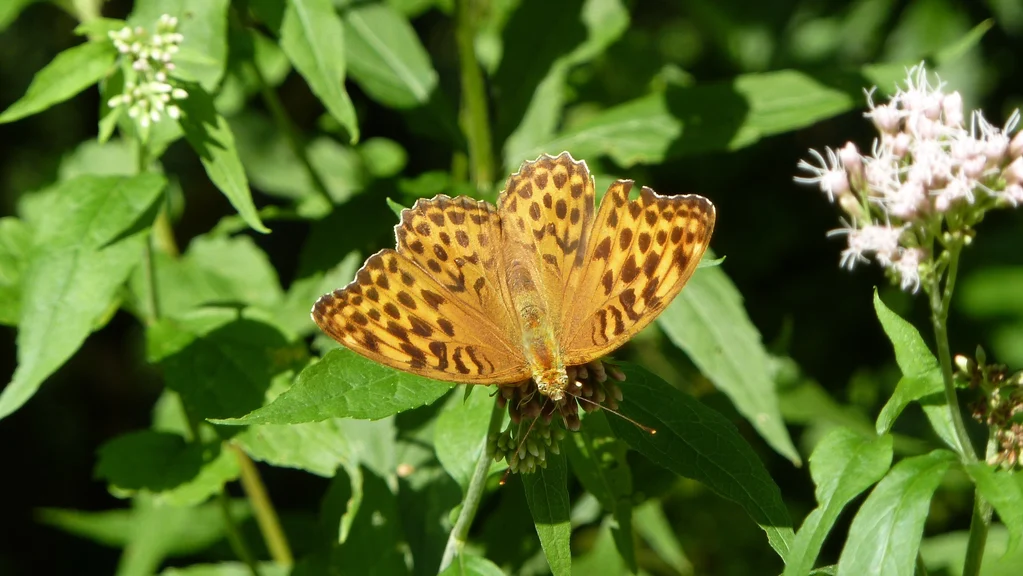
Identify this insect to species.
Argynnis paphia
